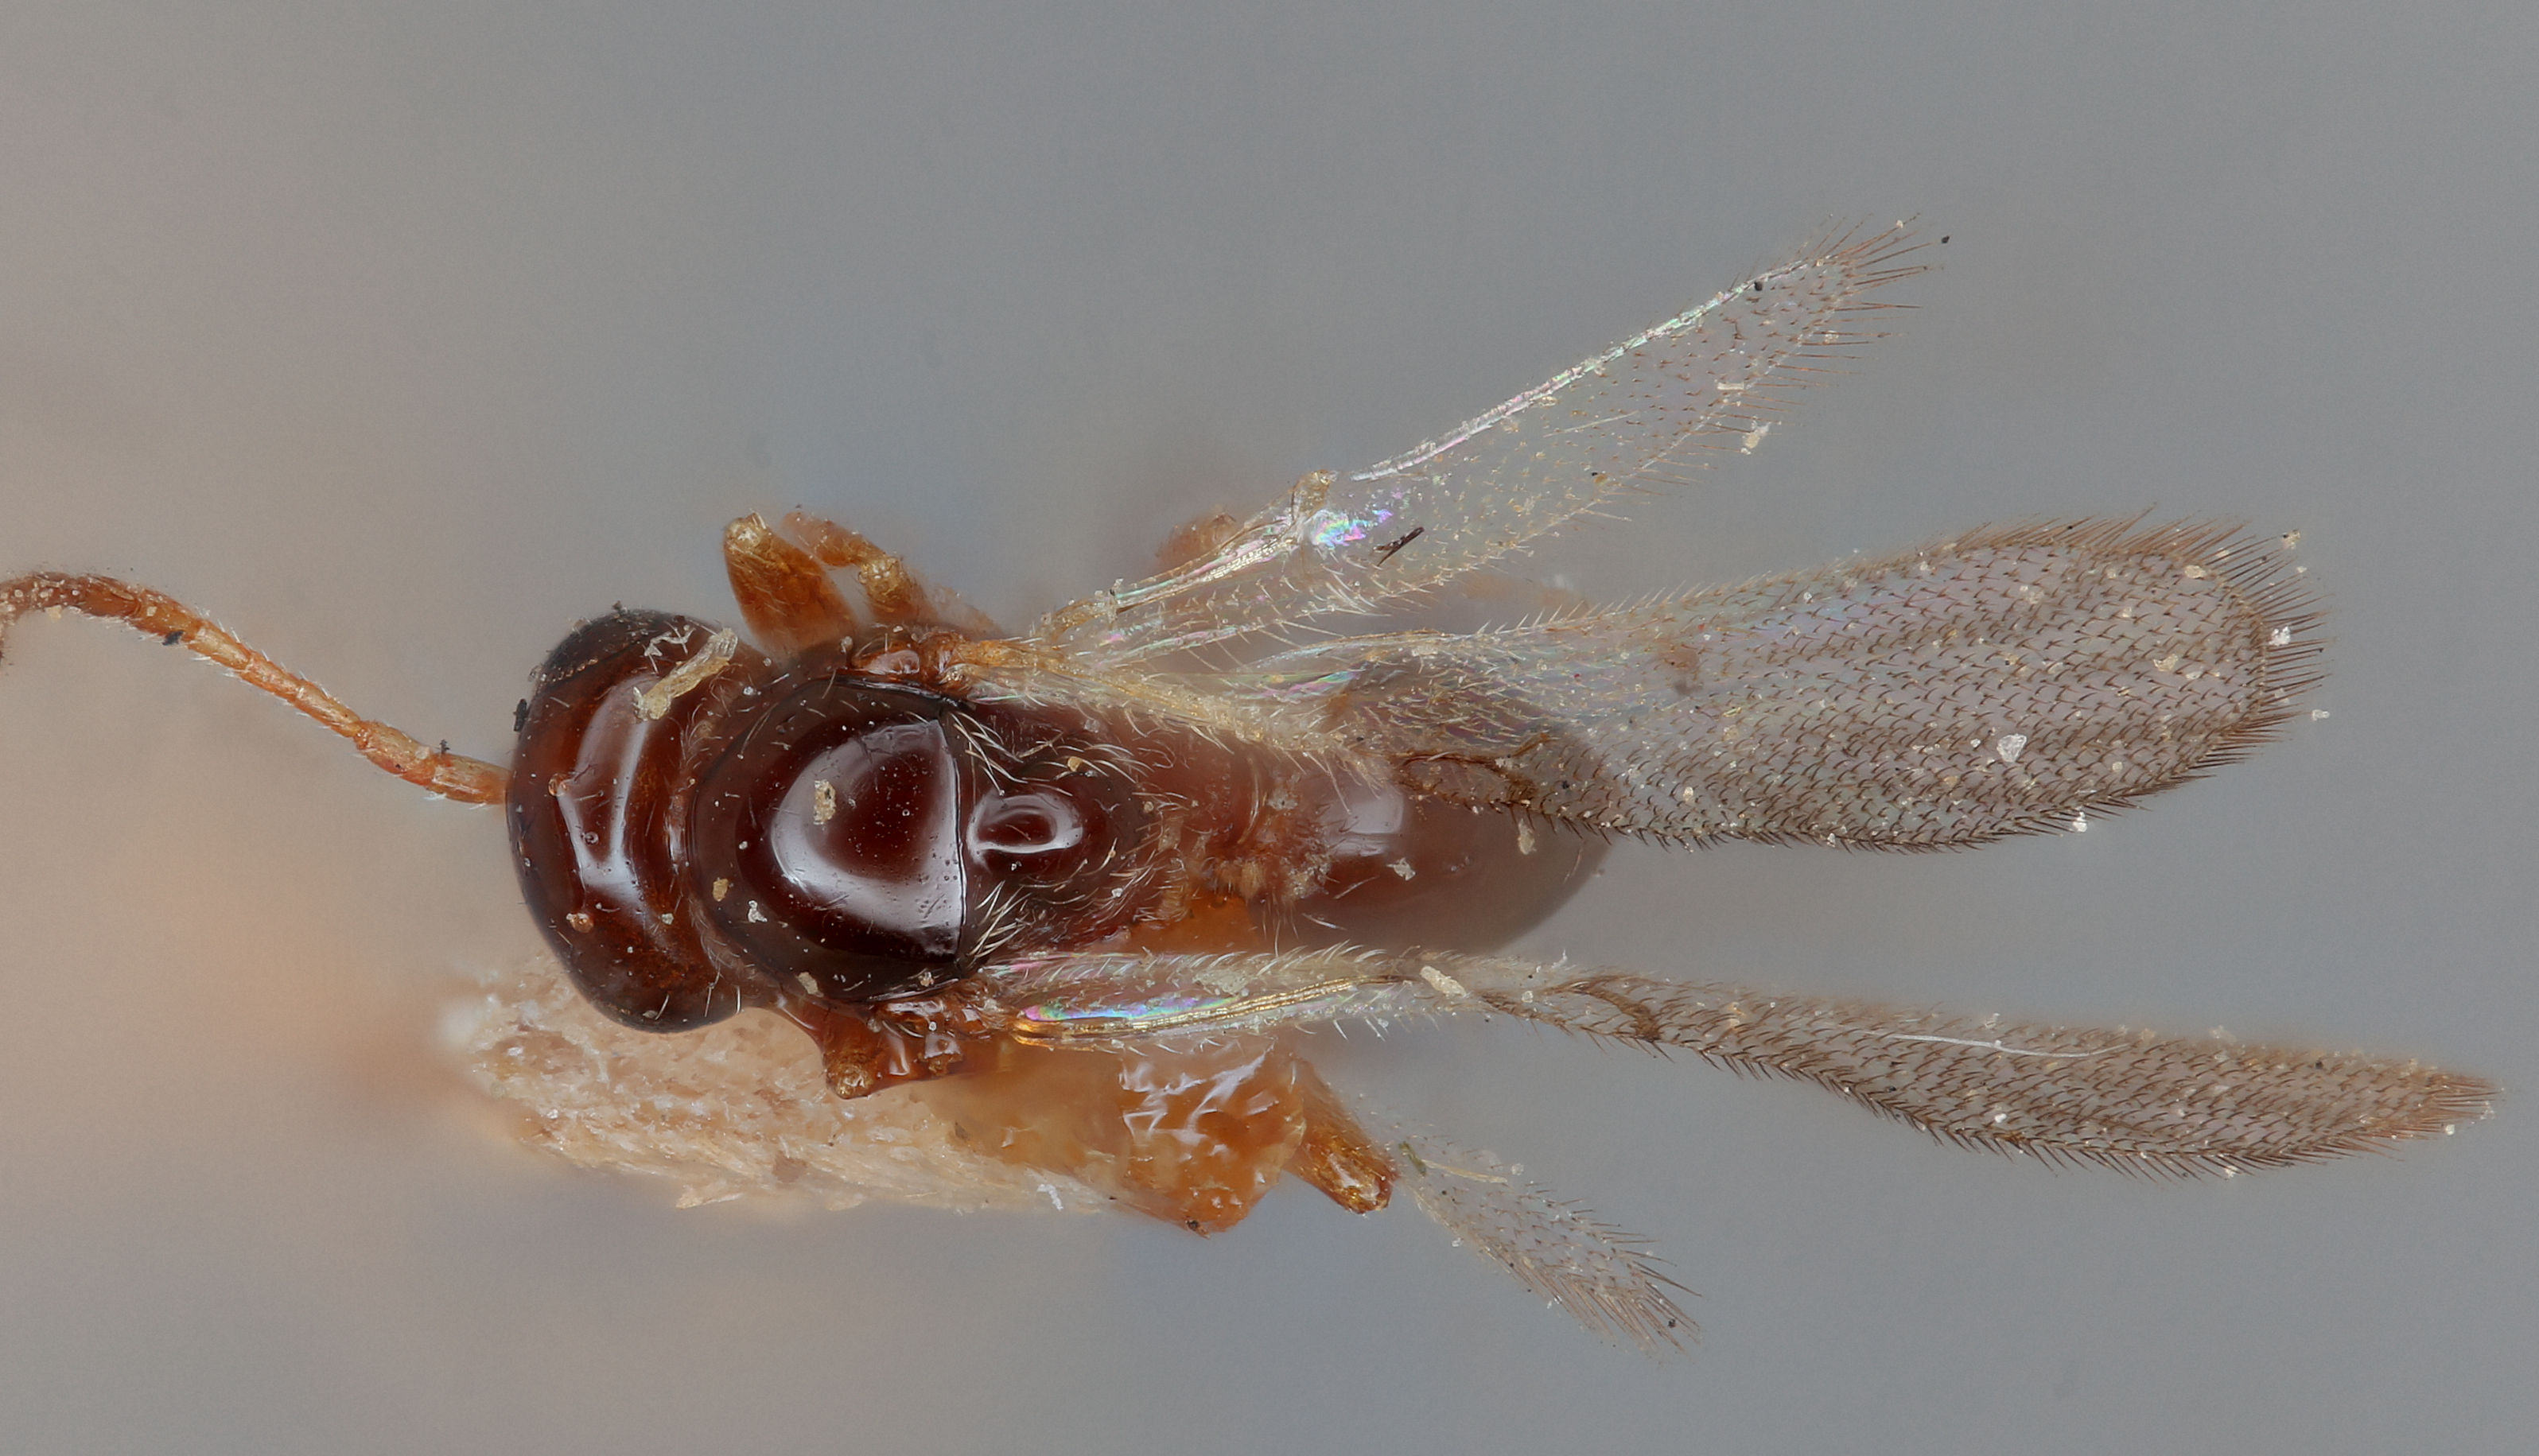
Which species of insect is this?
Alloxysta longiventris
